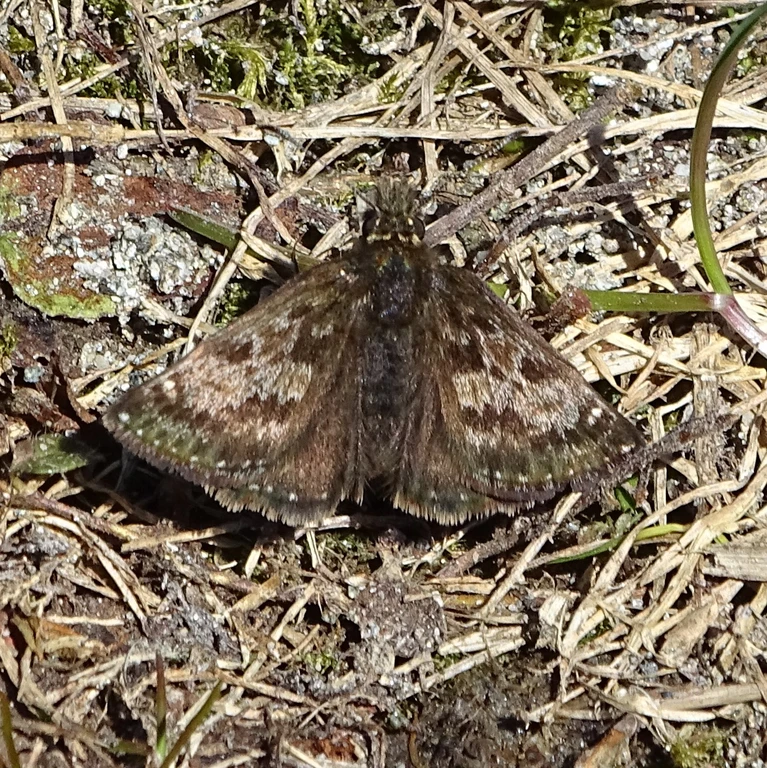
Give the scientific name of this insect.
Erynnis tages
